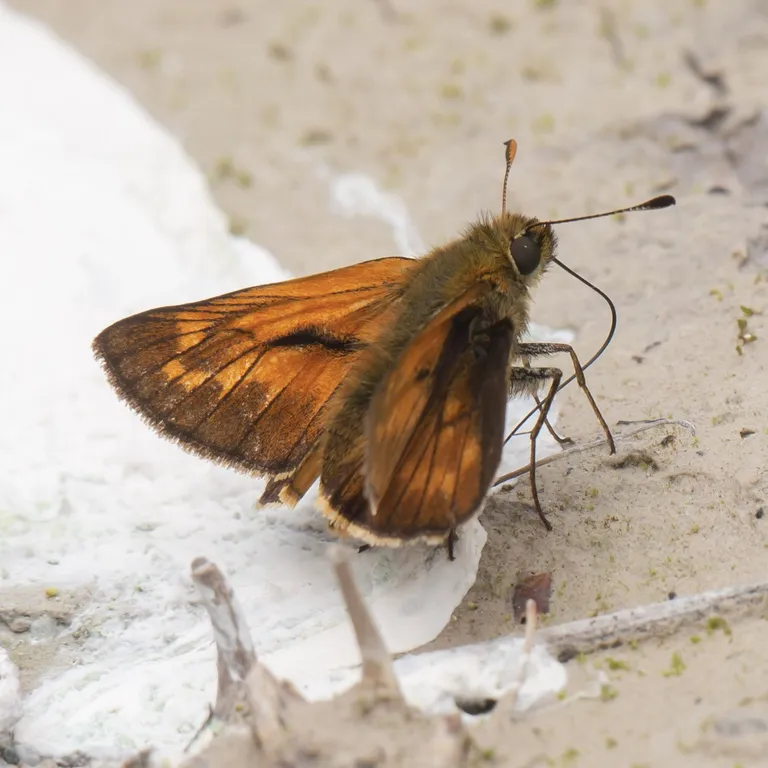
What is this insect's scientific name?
Ochlodes sylvanus (also Ochlodes venata)
